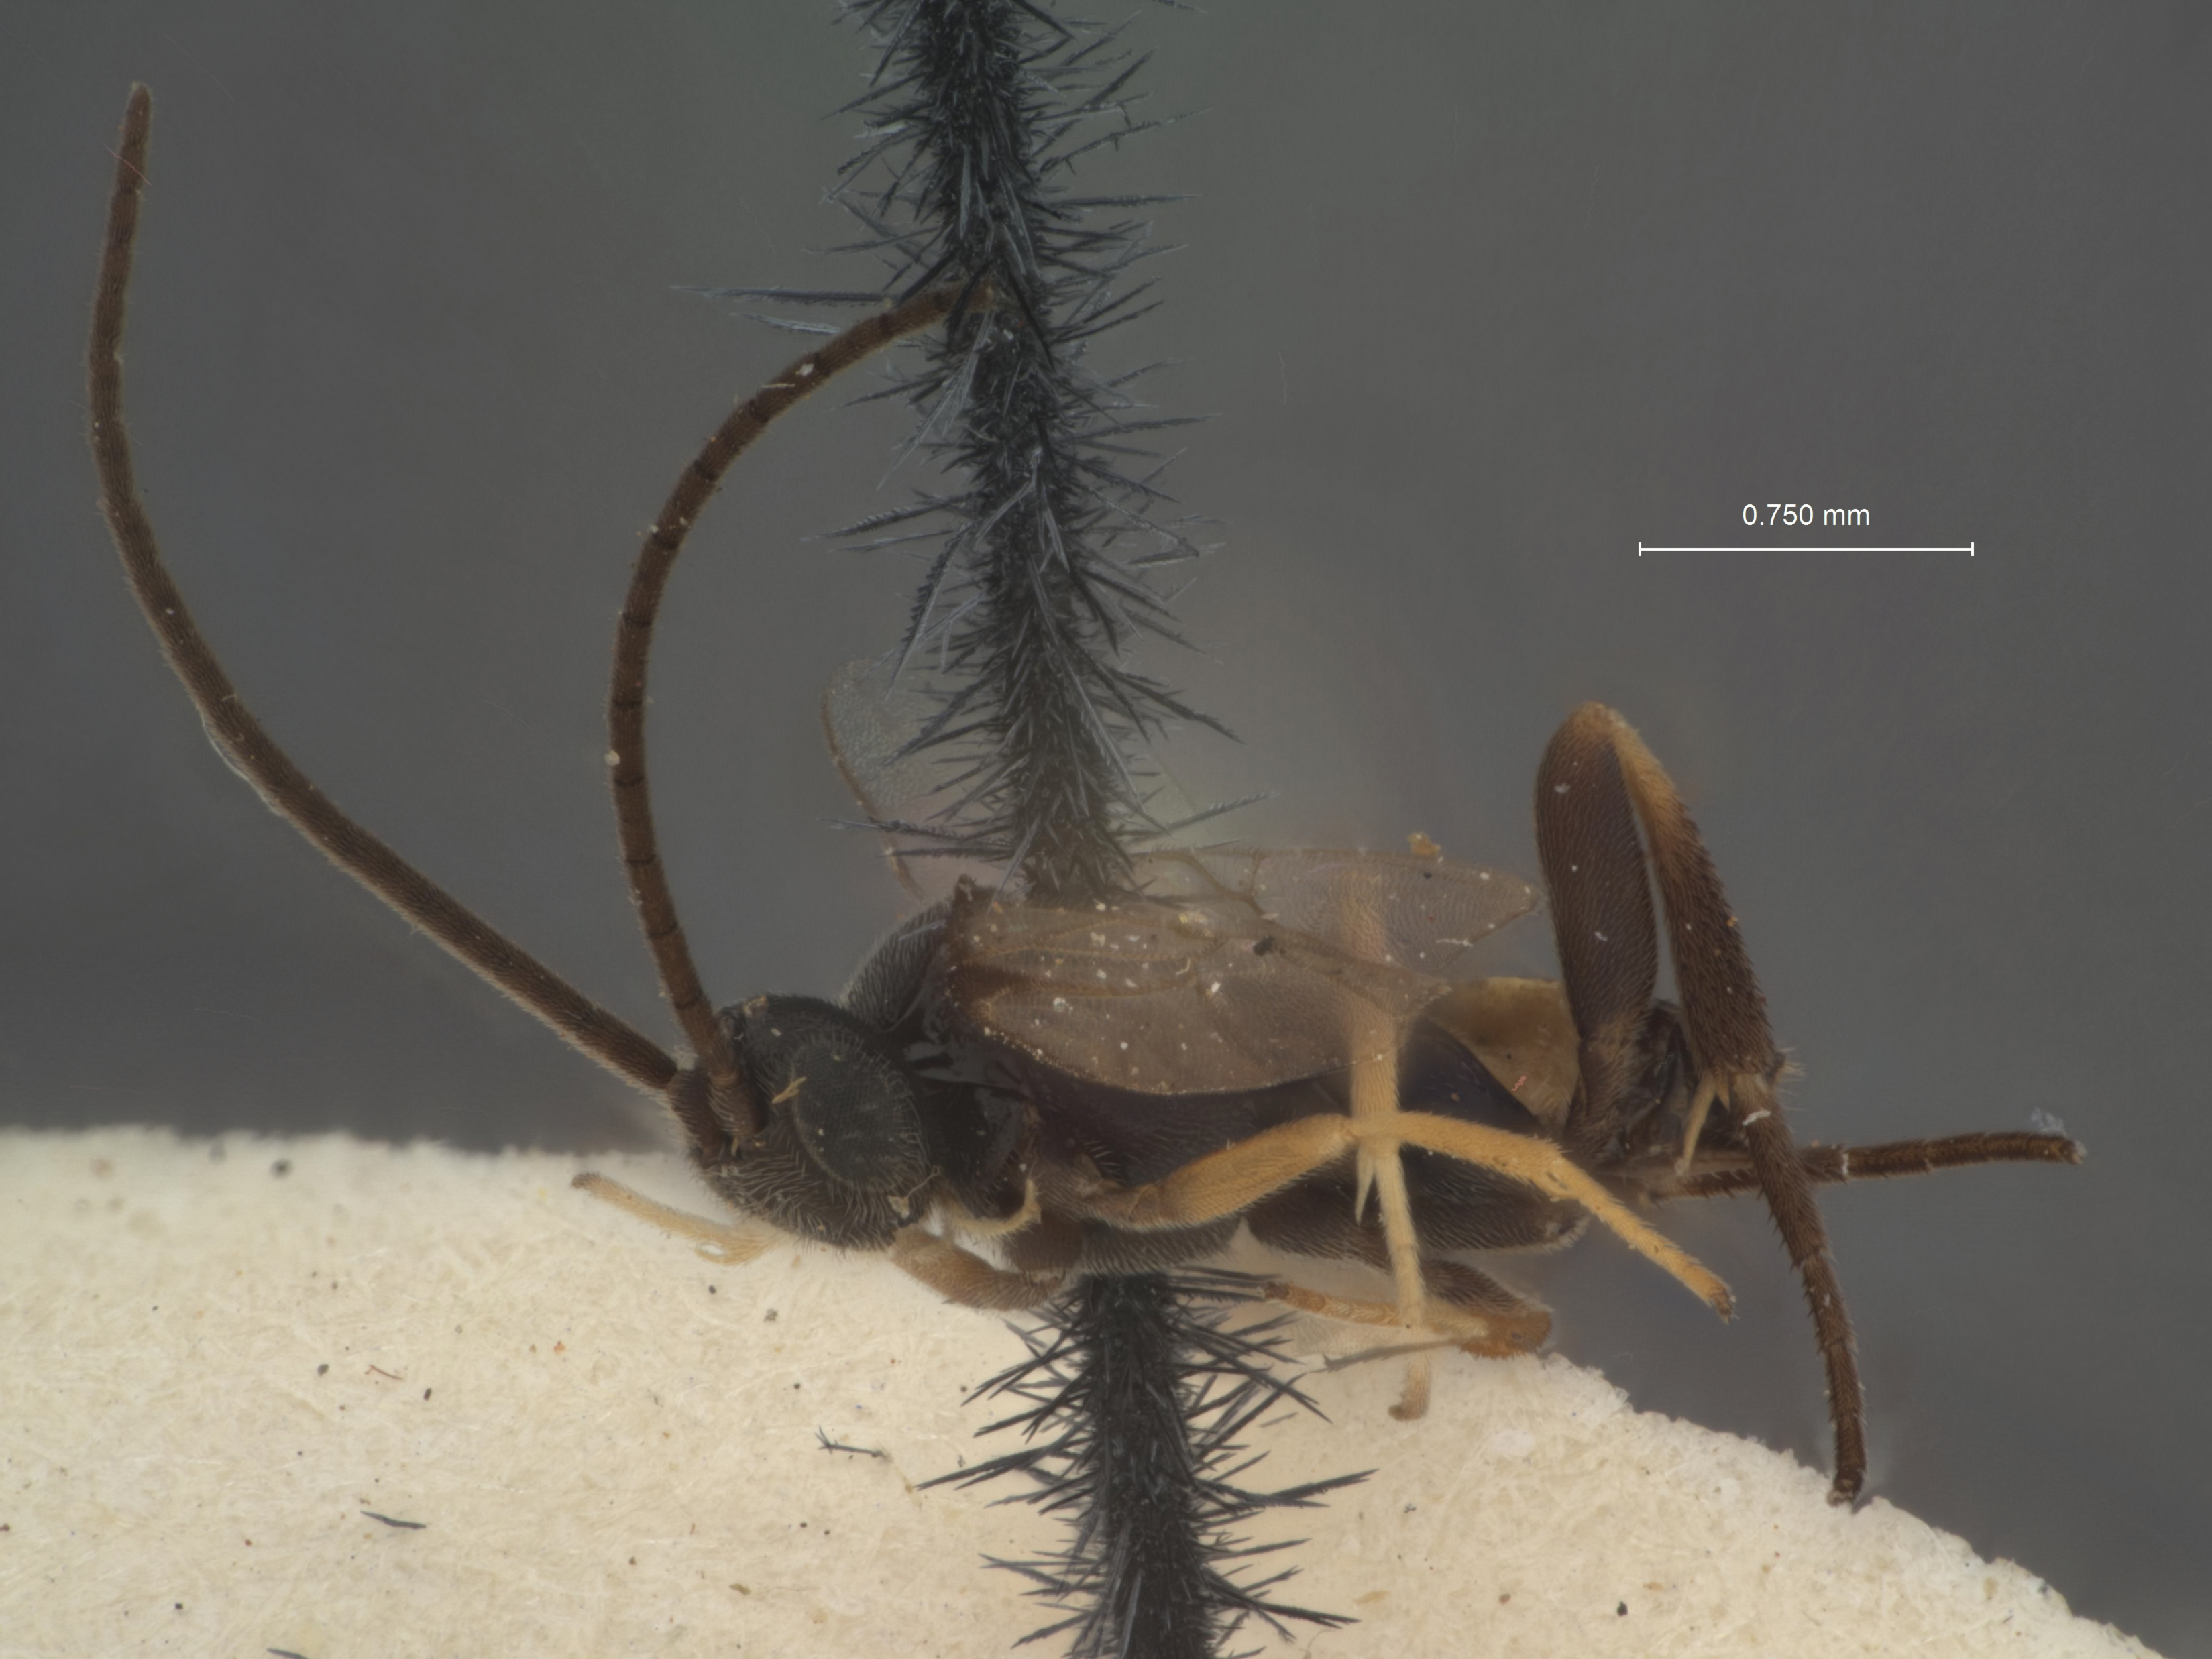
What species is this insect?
Apanteles artonae
